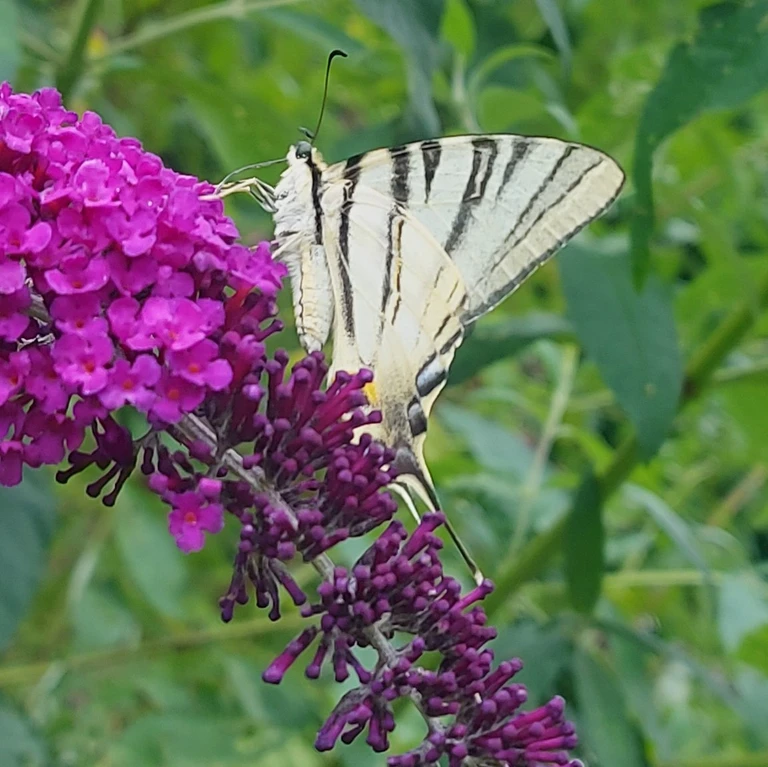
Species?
Iphiclides podalirius
